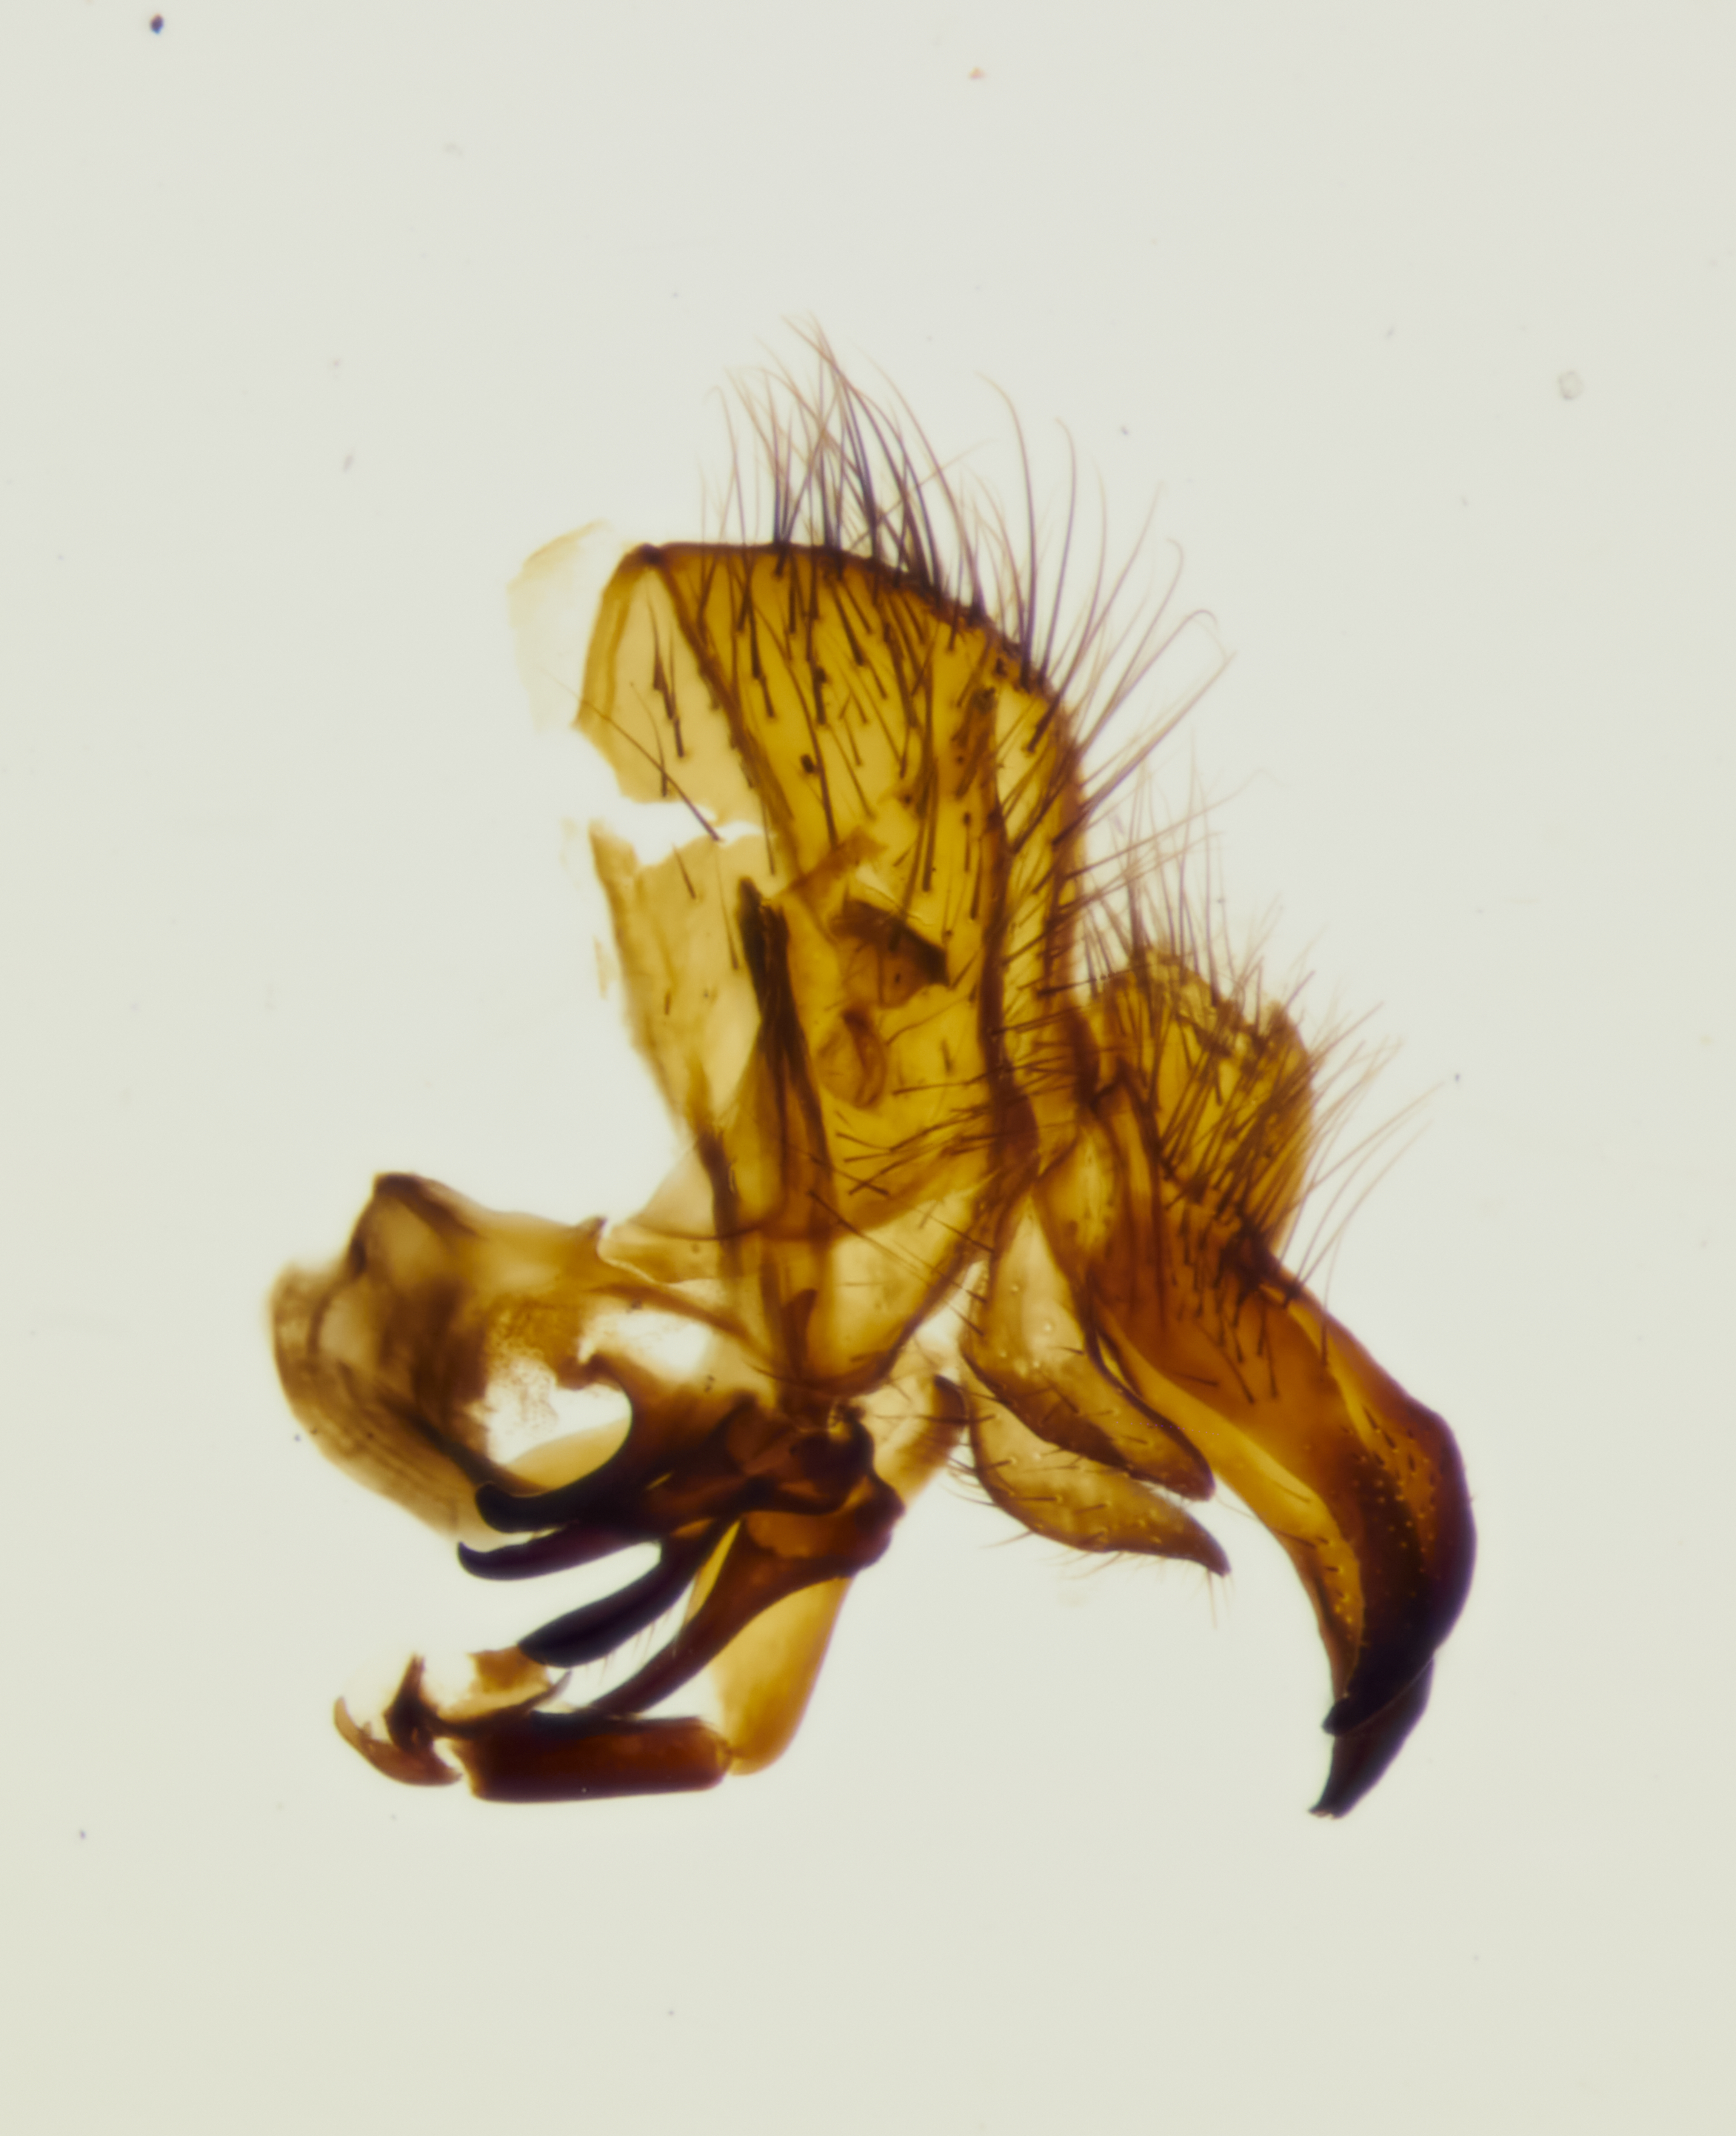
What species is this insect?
Blaesoxipha silantjevi
